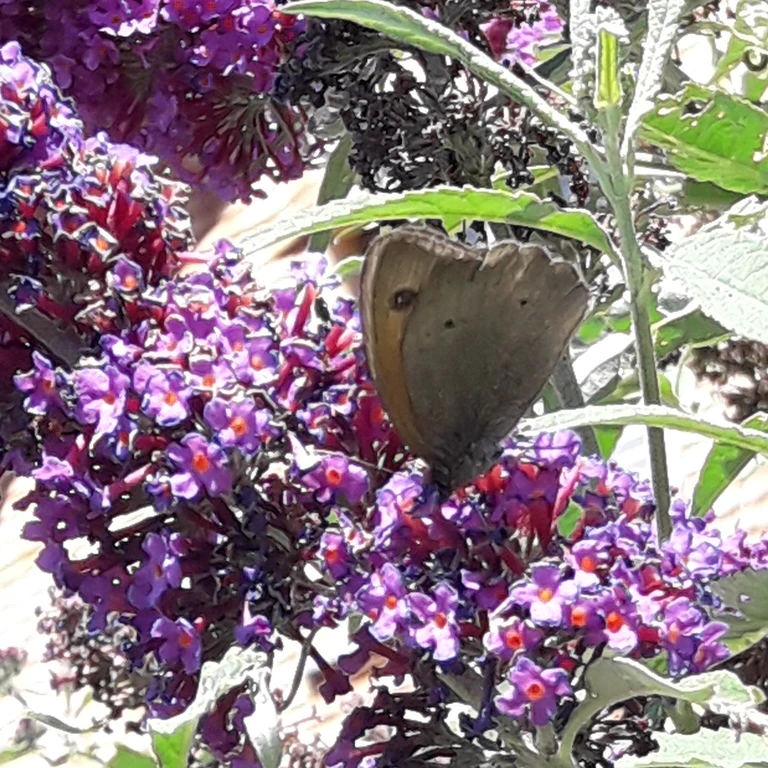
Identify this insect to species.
Maniola jurtina
